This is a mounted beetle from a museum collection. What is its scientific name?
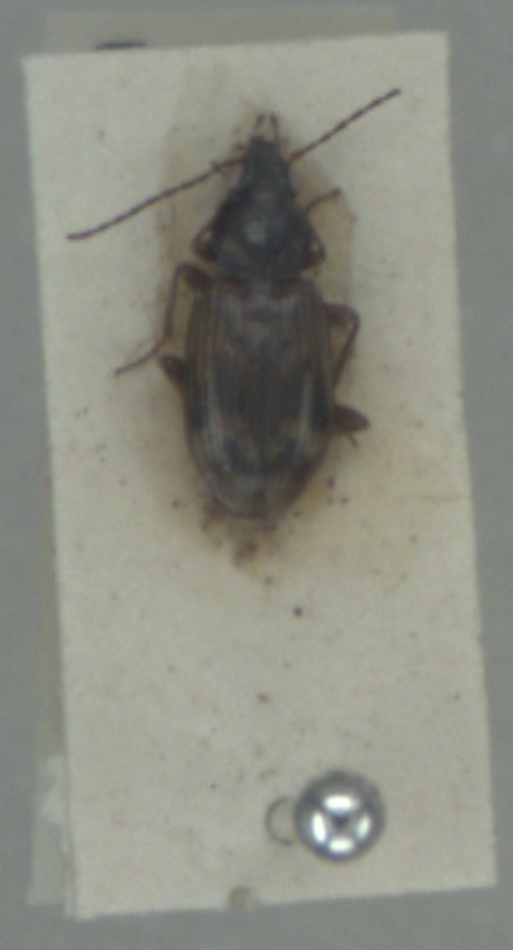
Bembidion dentellum
